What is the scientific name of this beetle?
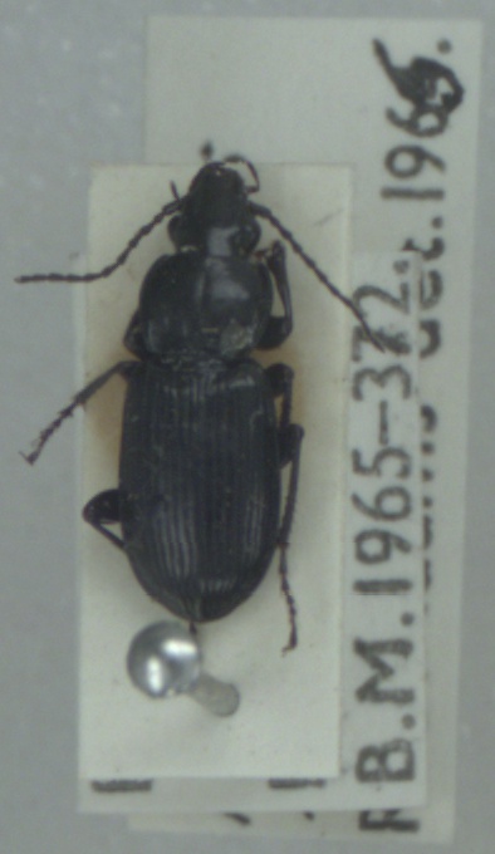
Pterostichus nigrita
